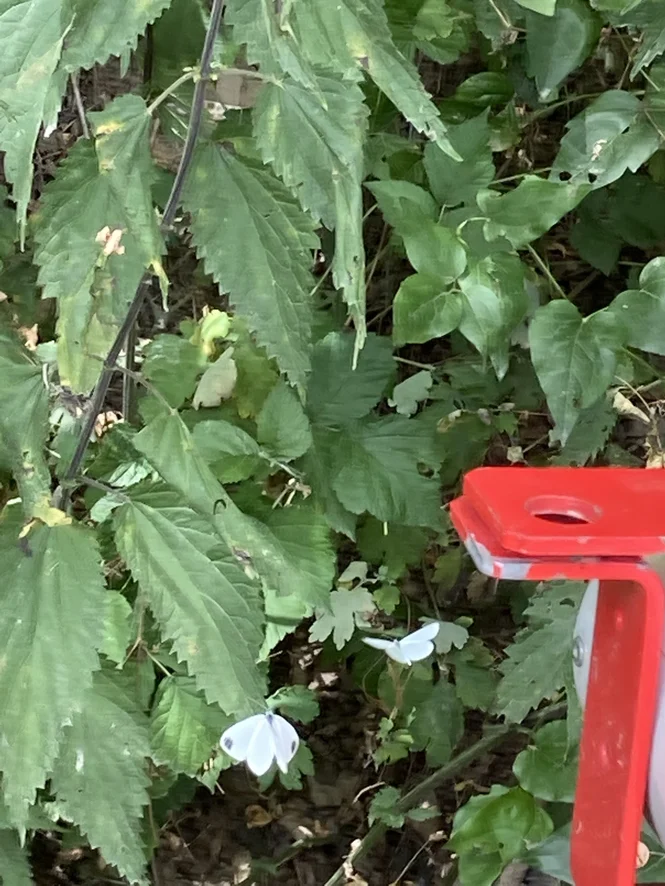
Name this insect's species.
Leptidea sinapis/juvernica
